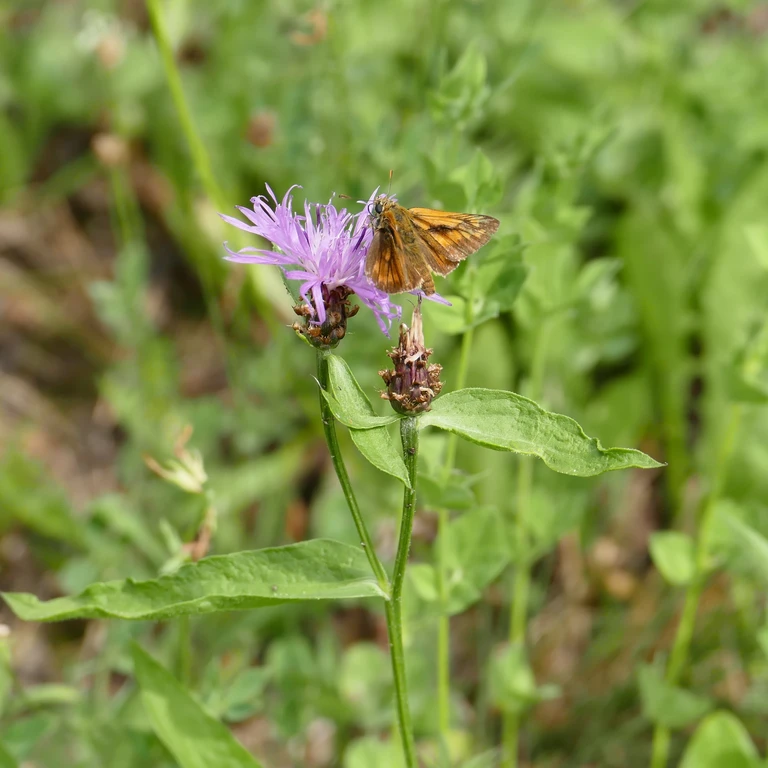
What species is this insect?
Ochlodes sylvanus (also Ochlodes venata)
